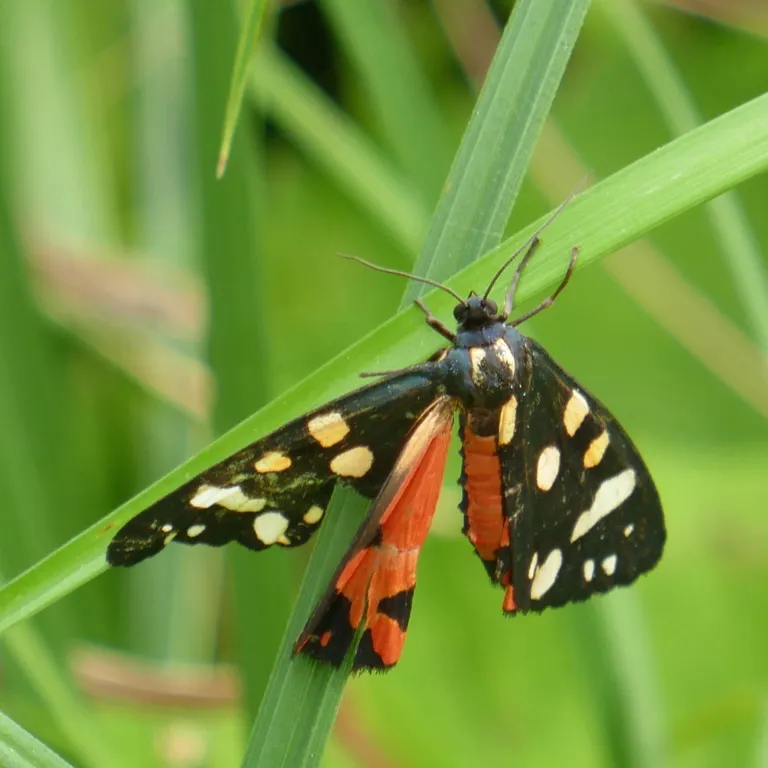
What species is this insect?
Callimorpha dominula
